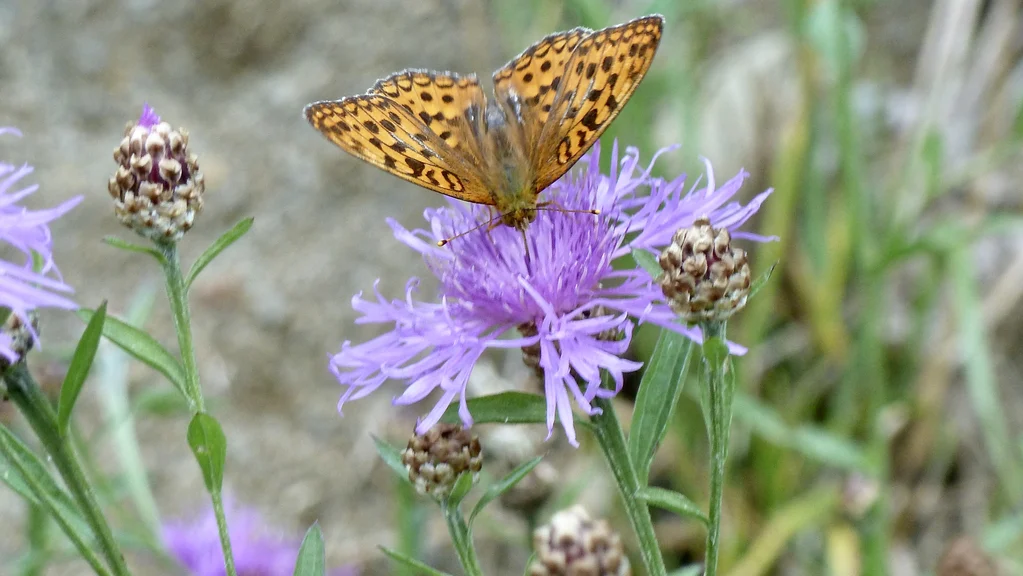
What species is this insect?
Fabriciana adippe
